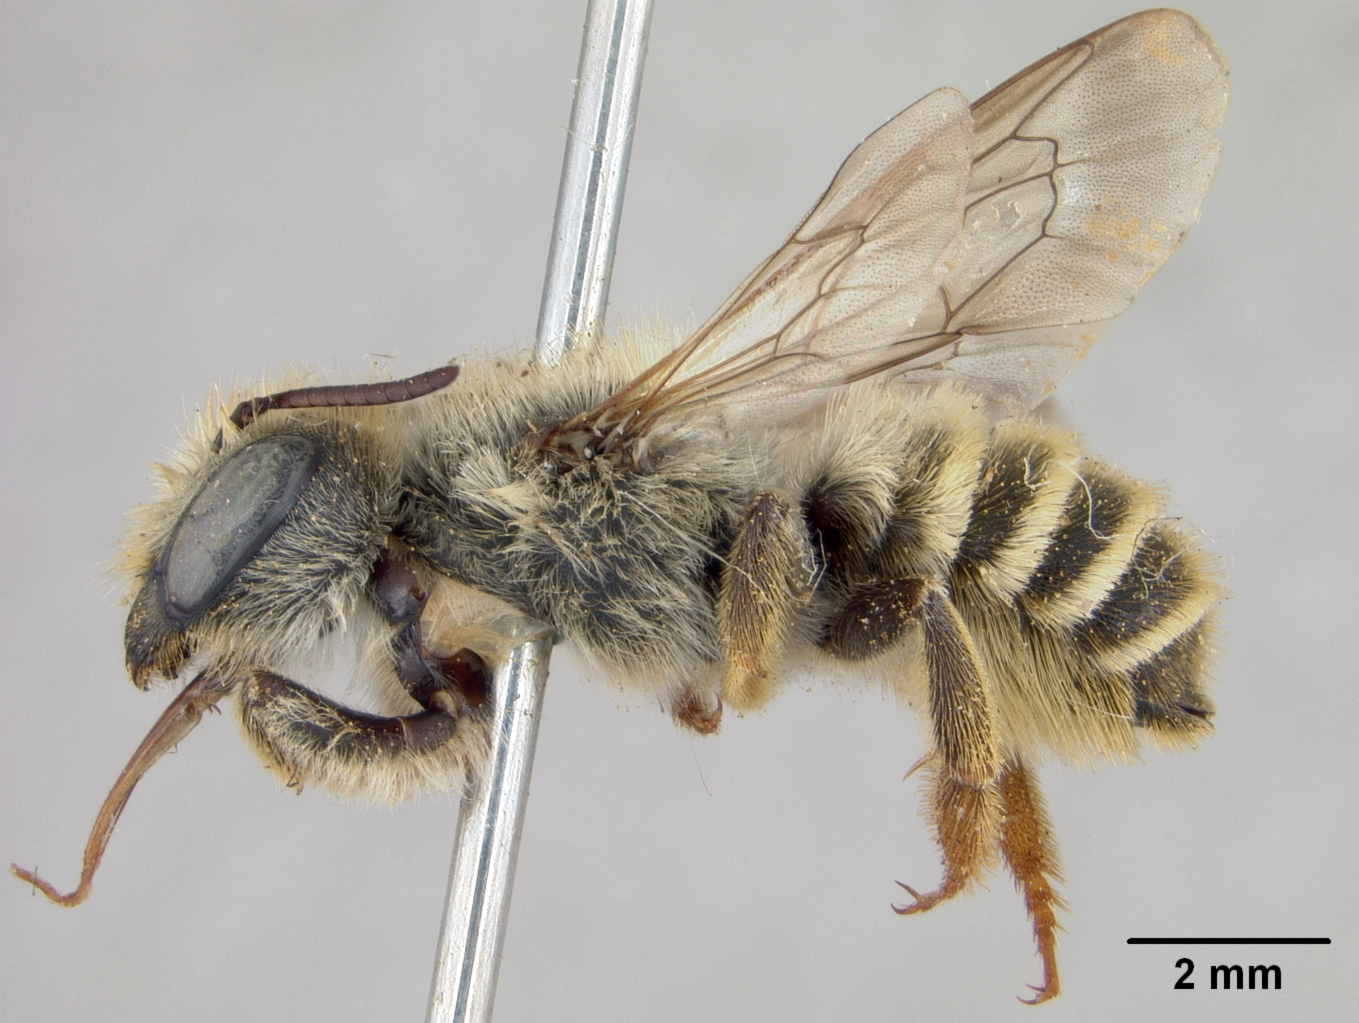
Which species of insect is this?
Megachile terrestris
